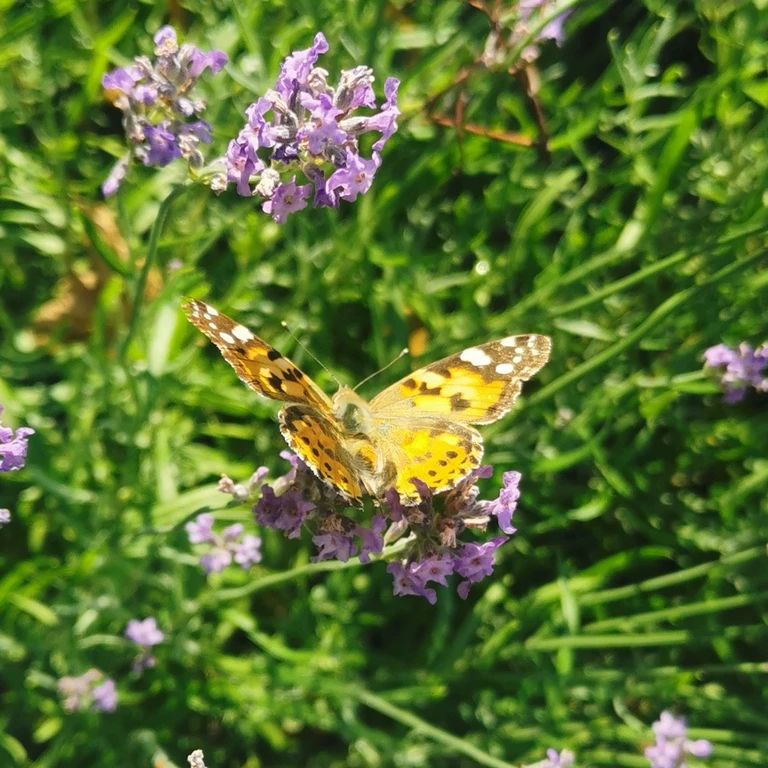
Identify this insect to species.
Vanessa cardui
